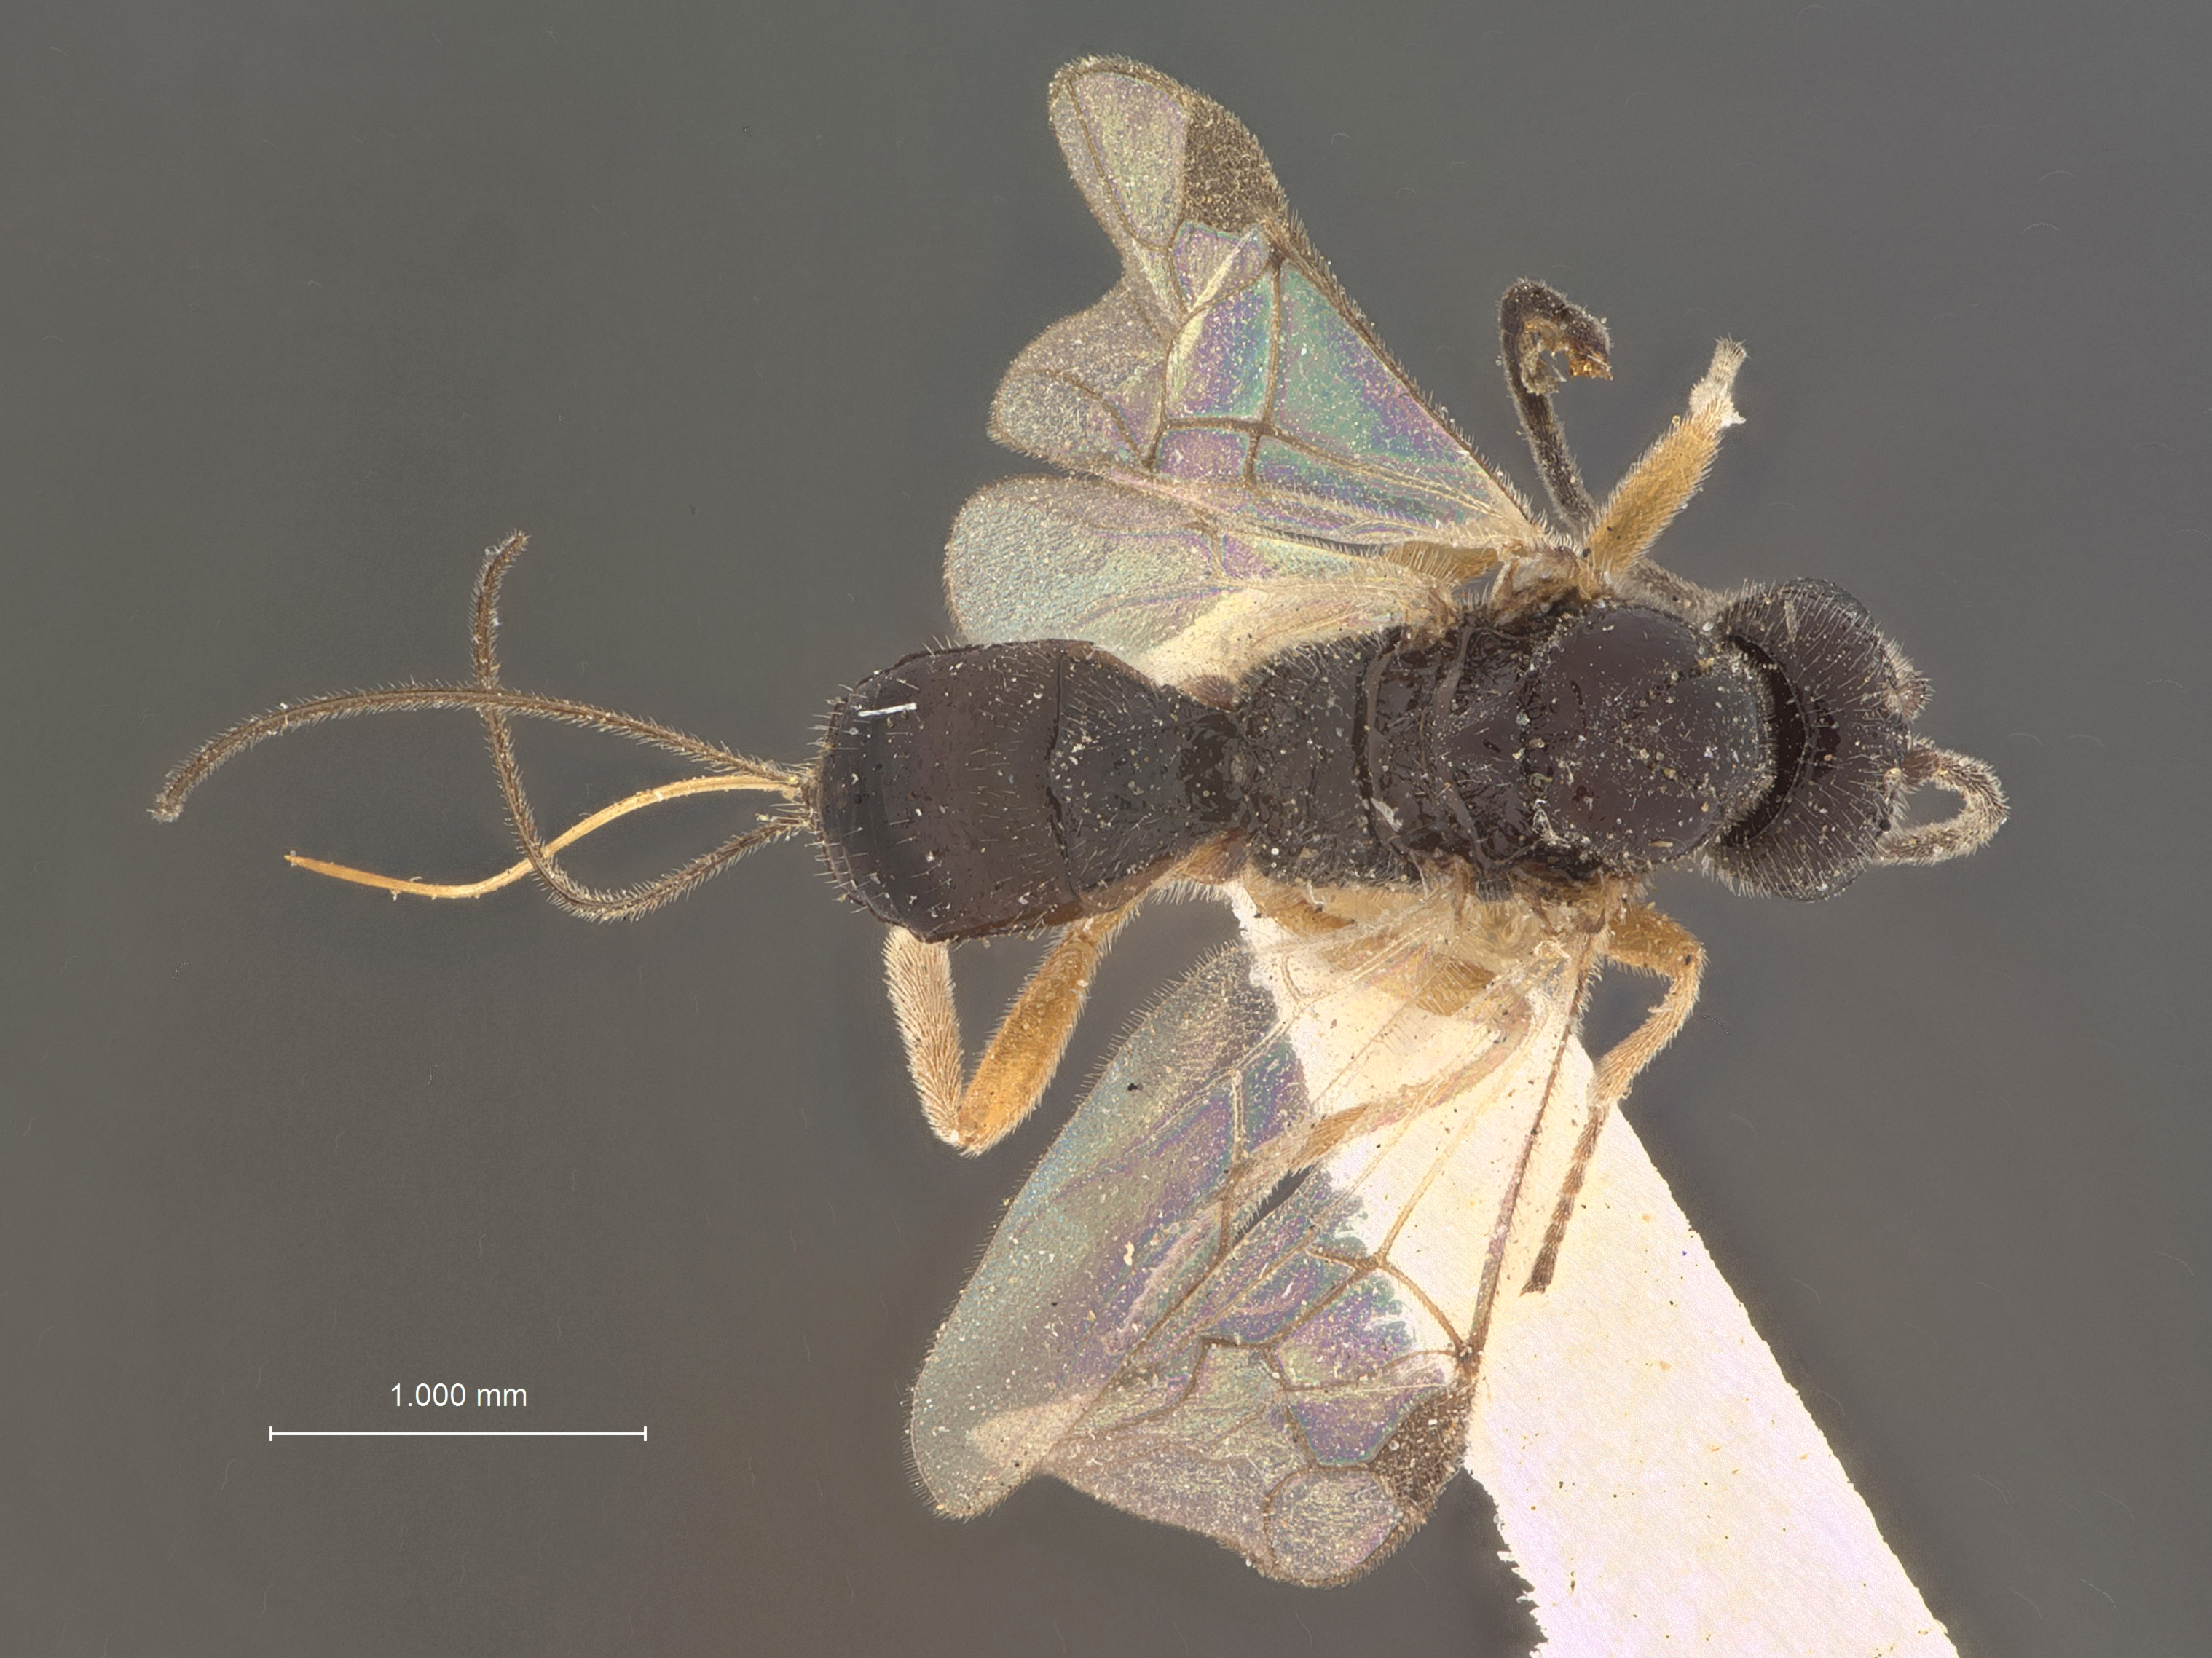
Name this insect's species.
Eubadizon salicicola
